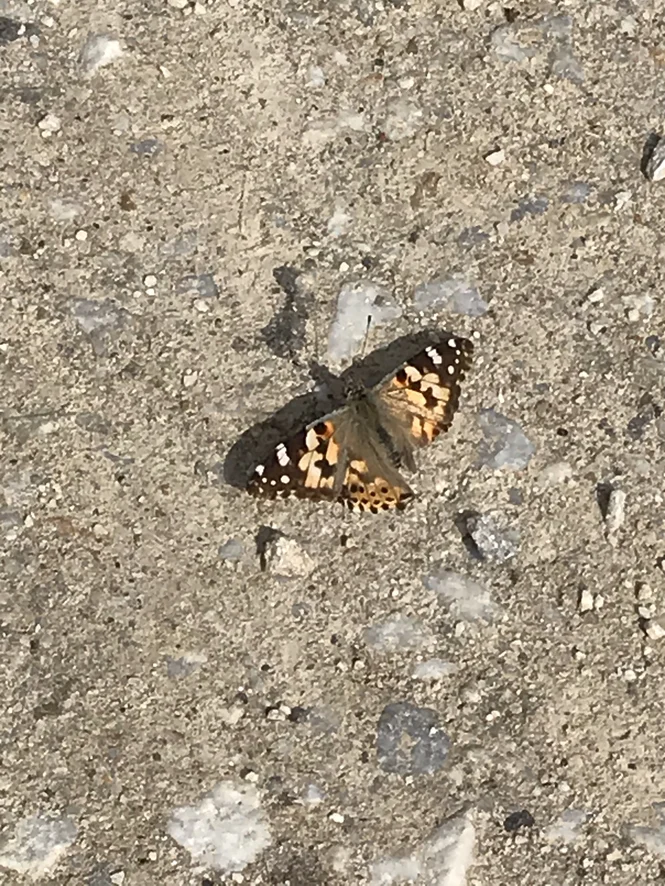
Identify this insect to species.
Vanessa cardui
